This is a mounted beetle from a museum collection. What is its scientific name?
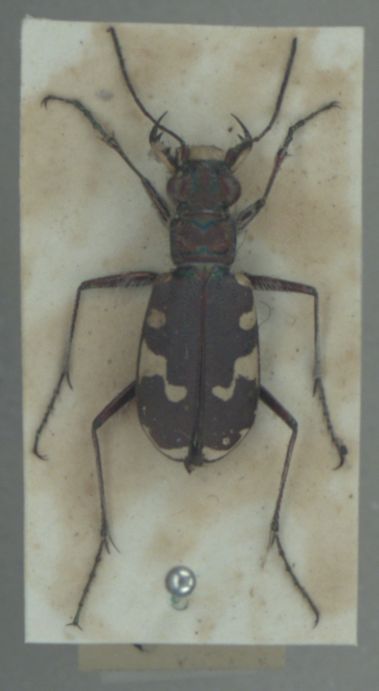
Cicindela maritima
